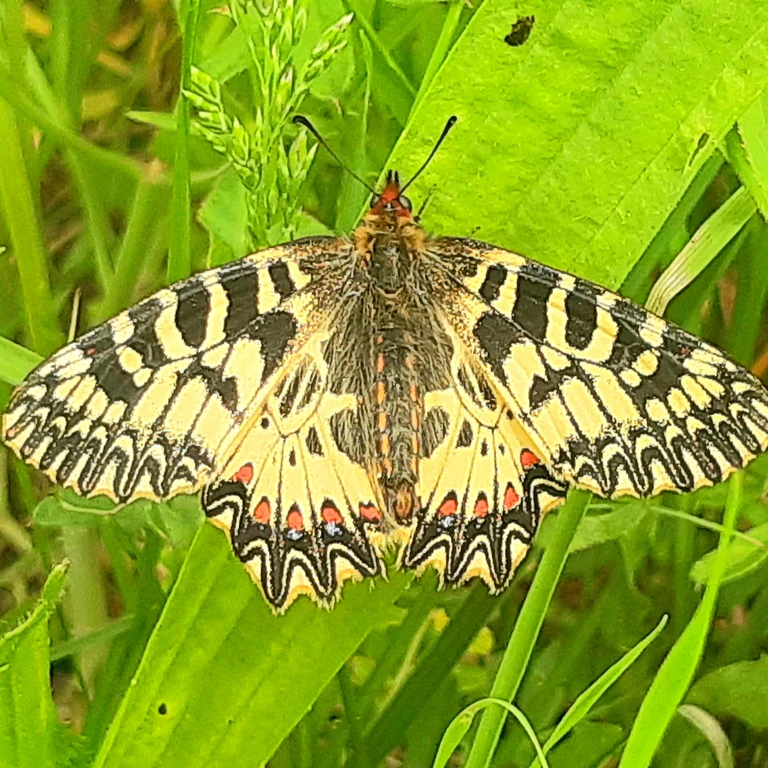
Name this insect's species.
Zerynthia polyxena
